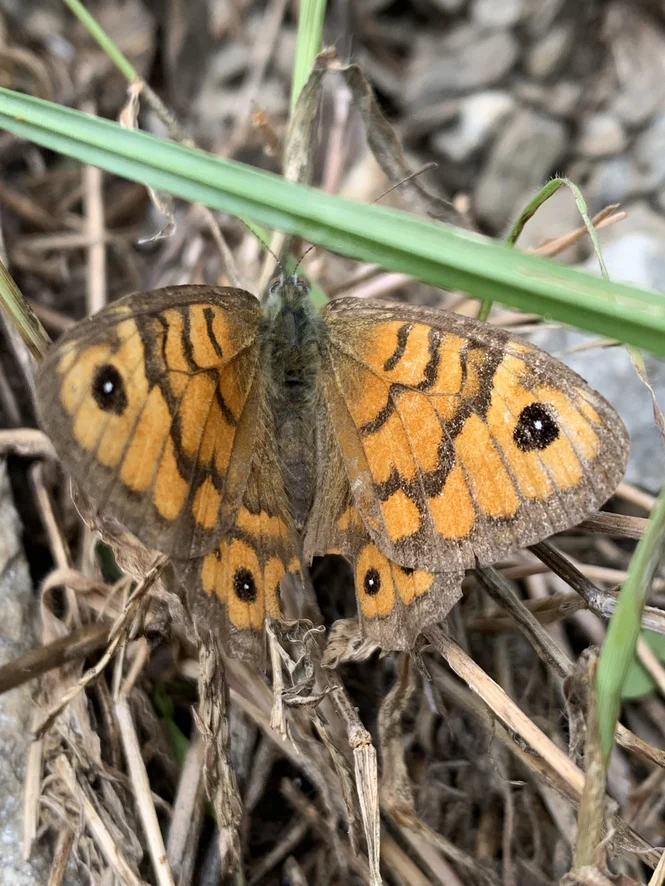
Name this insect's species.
Lasiommata megera (also Pararge megera)
